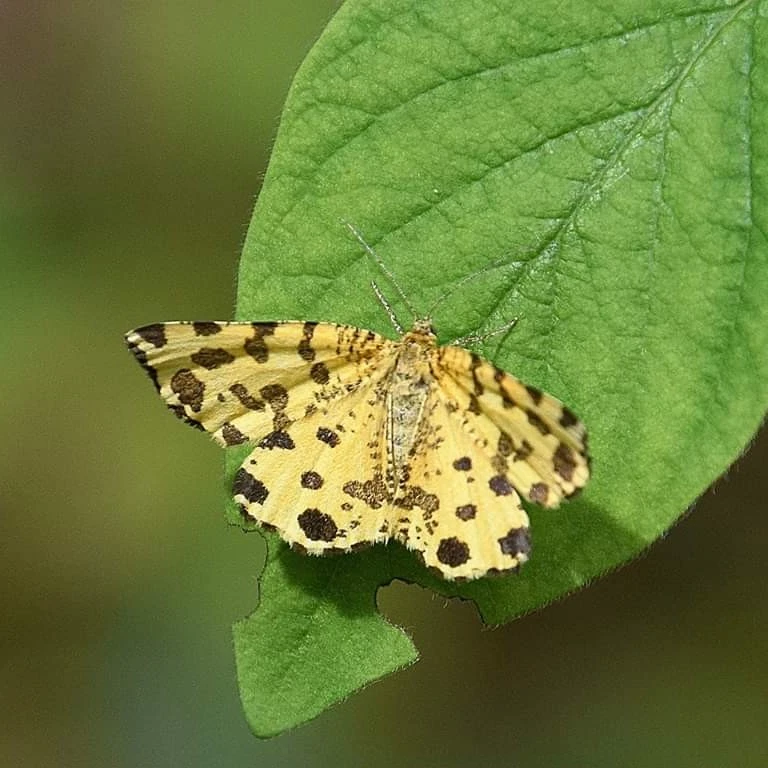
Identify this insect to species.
Pseudopanthera macularia
